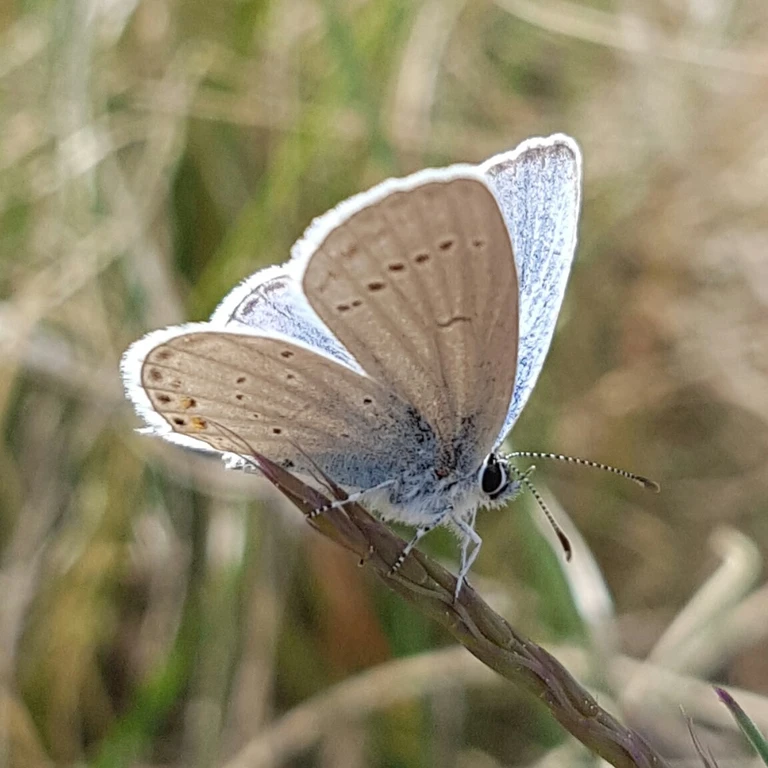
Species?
Cupido argiades (also Elkalyce argiades)
